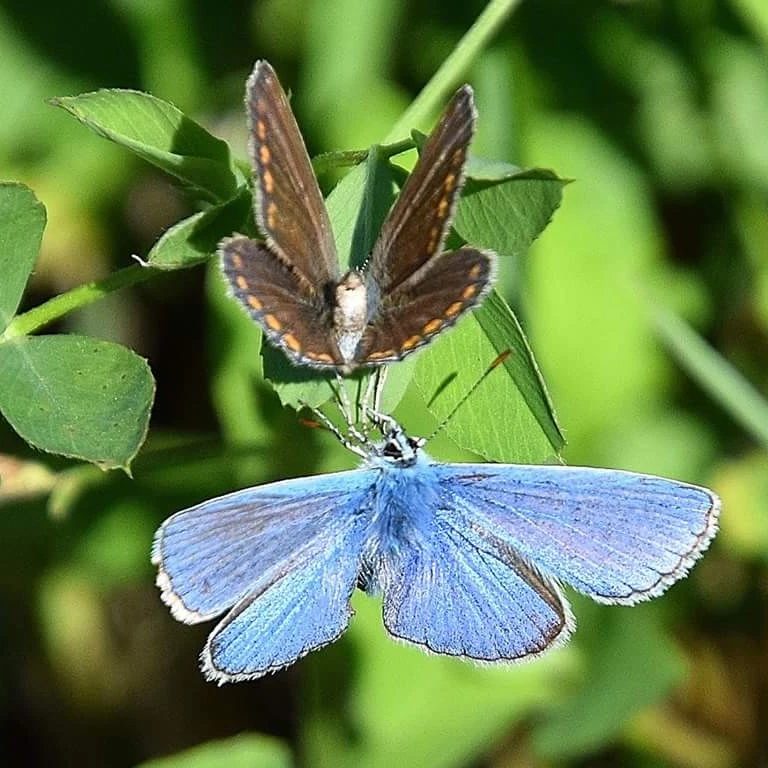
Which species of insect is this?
Polyommatus icarus
